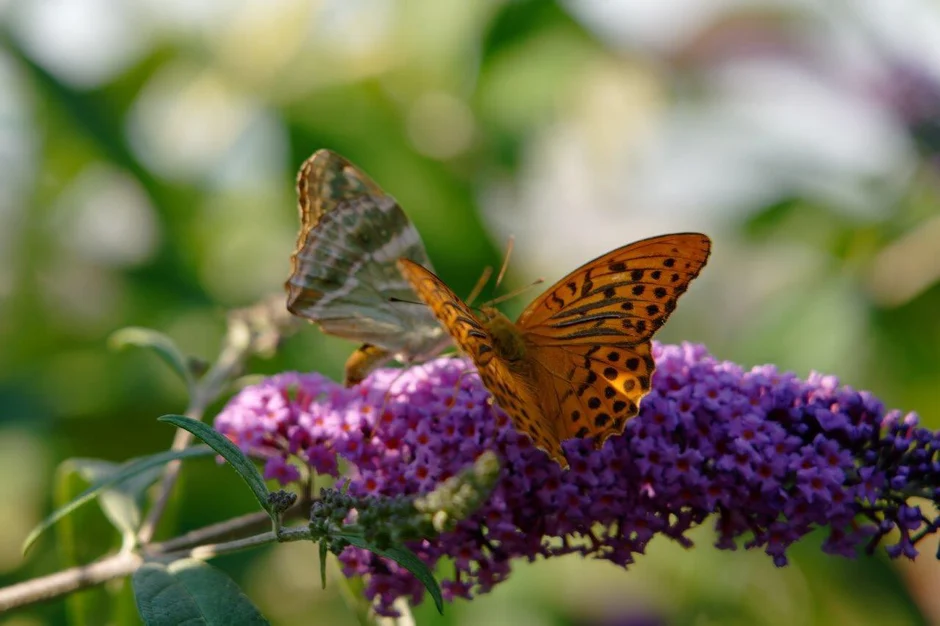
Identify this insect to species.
Argynnis paphia
